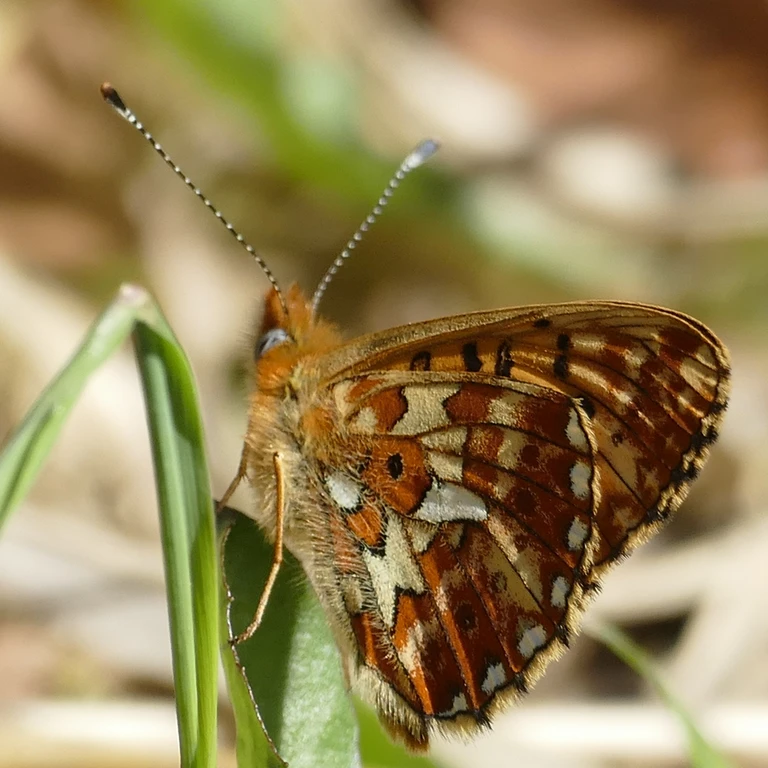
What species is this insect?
Boloria euphrosyne (also Clossiana euphrosyne)
